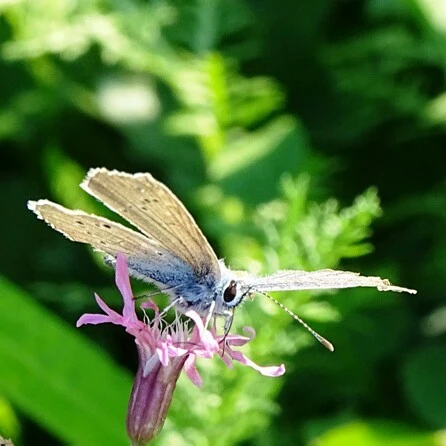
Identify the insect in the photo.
Cyaniris semiargus
